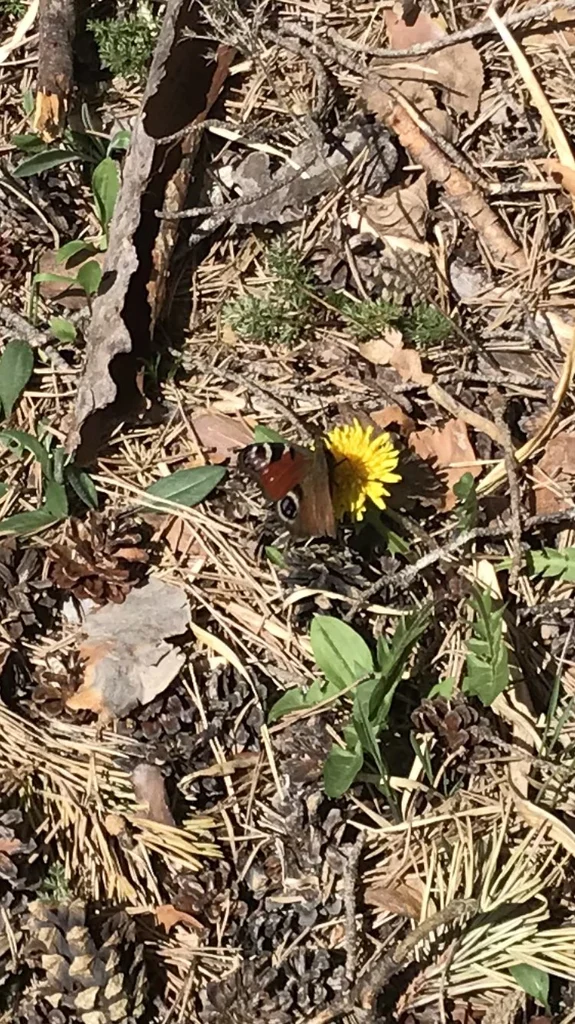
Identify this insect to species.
Aglais io
